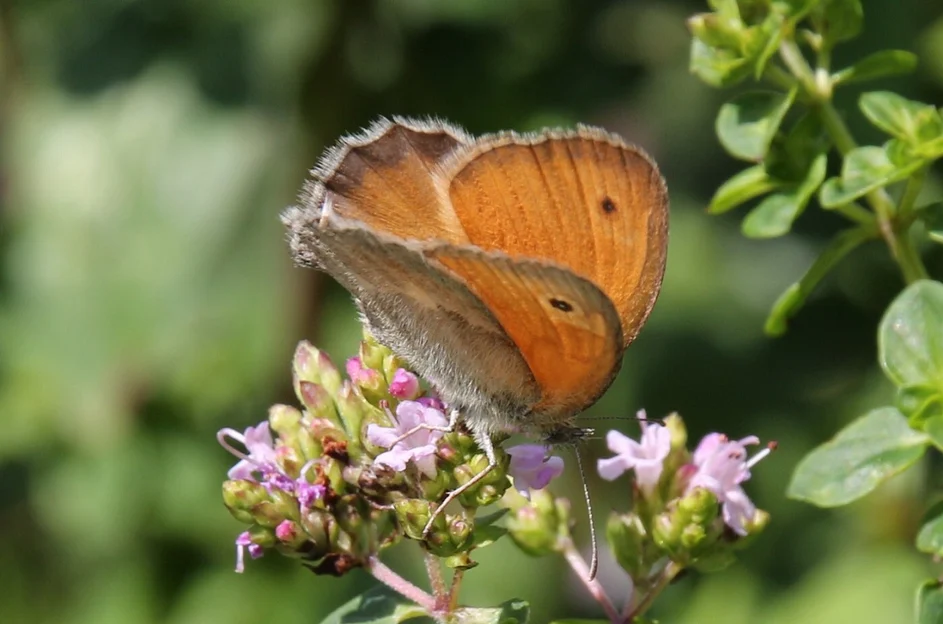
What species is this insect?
Coenonympha pamphilus
